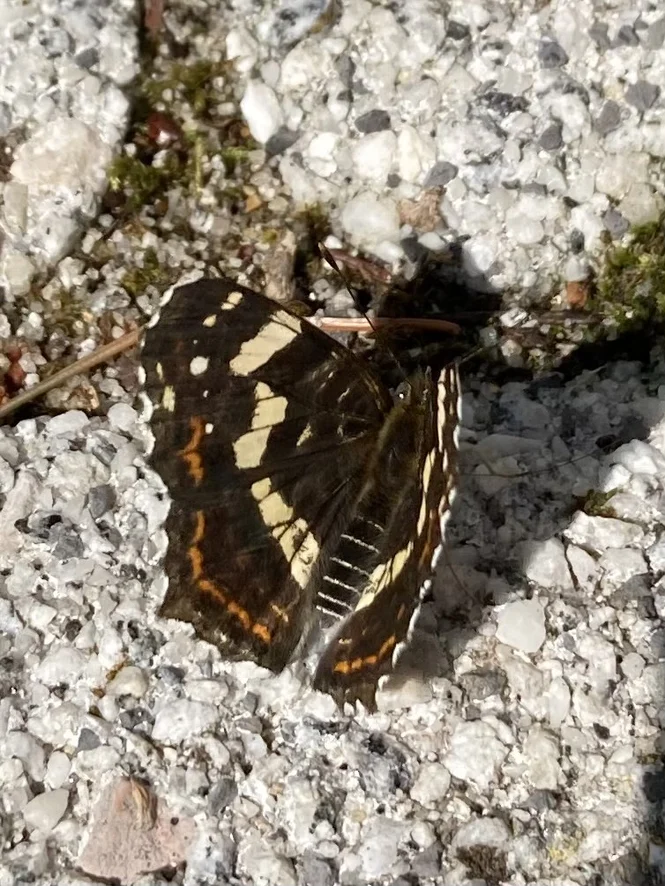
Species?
Araschnia levana
